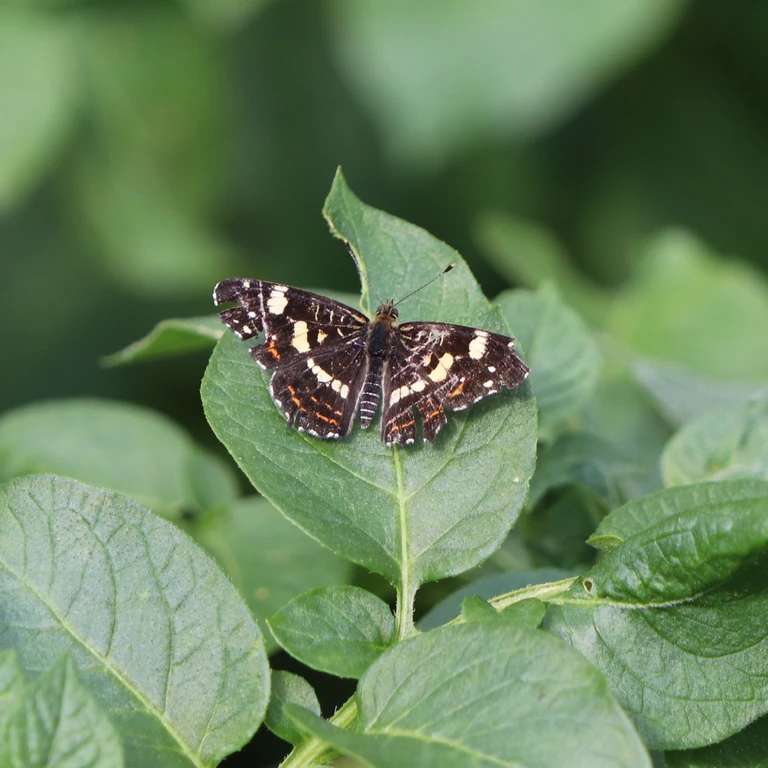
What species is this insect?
Araschnia levana
